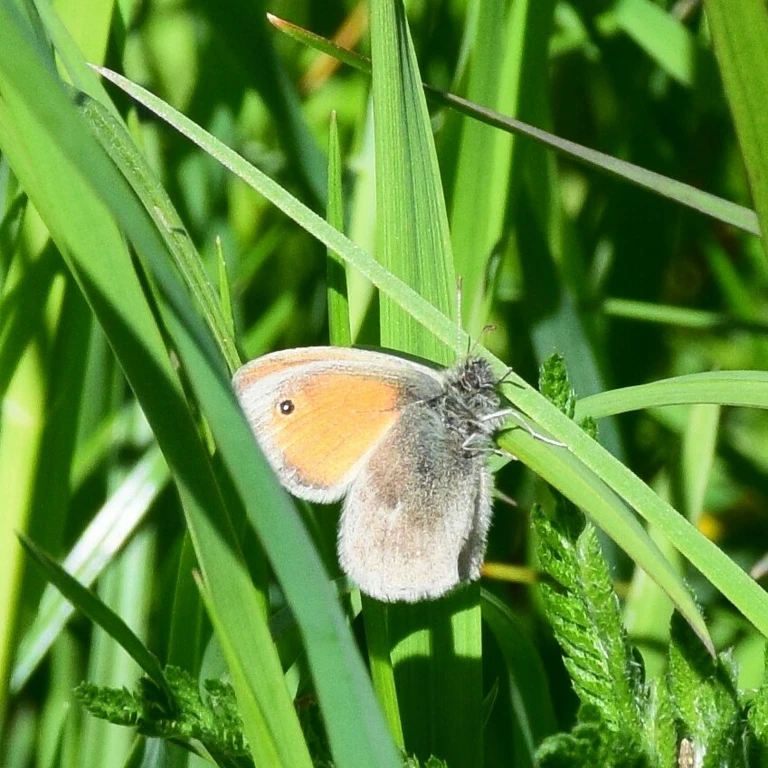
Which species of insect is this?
Coenonympha pamphilus
